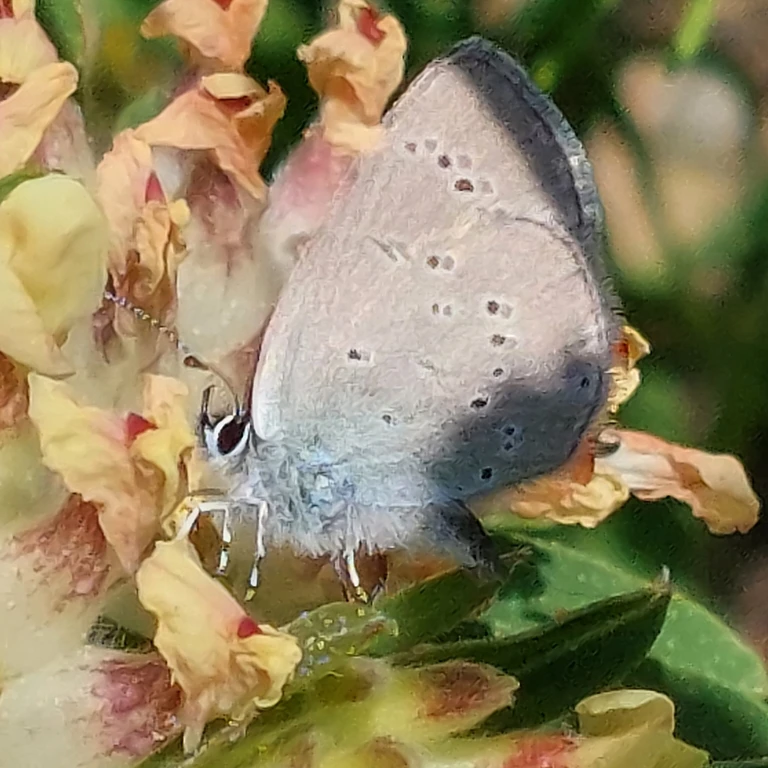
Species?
Cupido minimus
